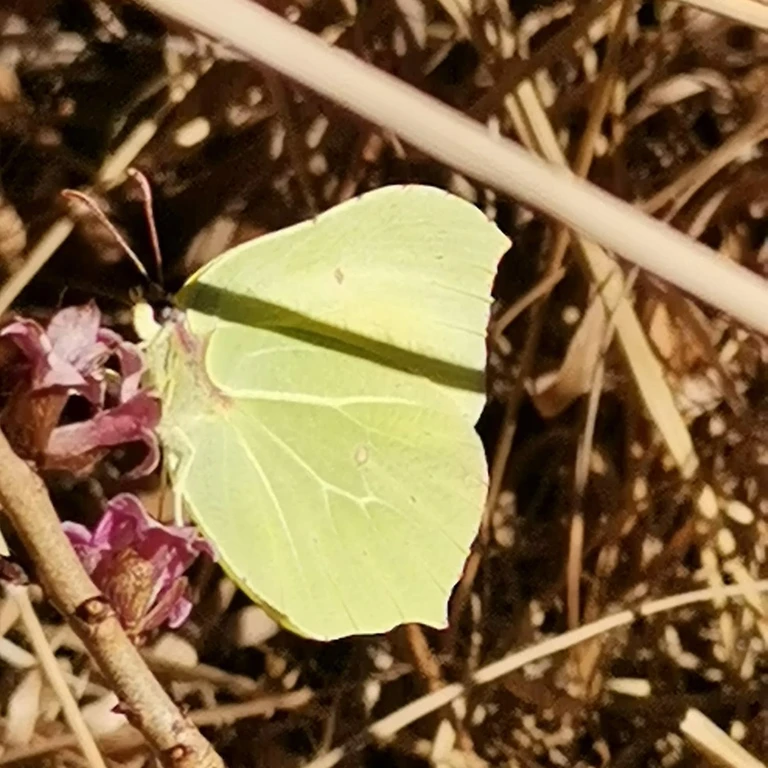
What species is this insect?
Gonepteryx rhamni
